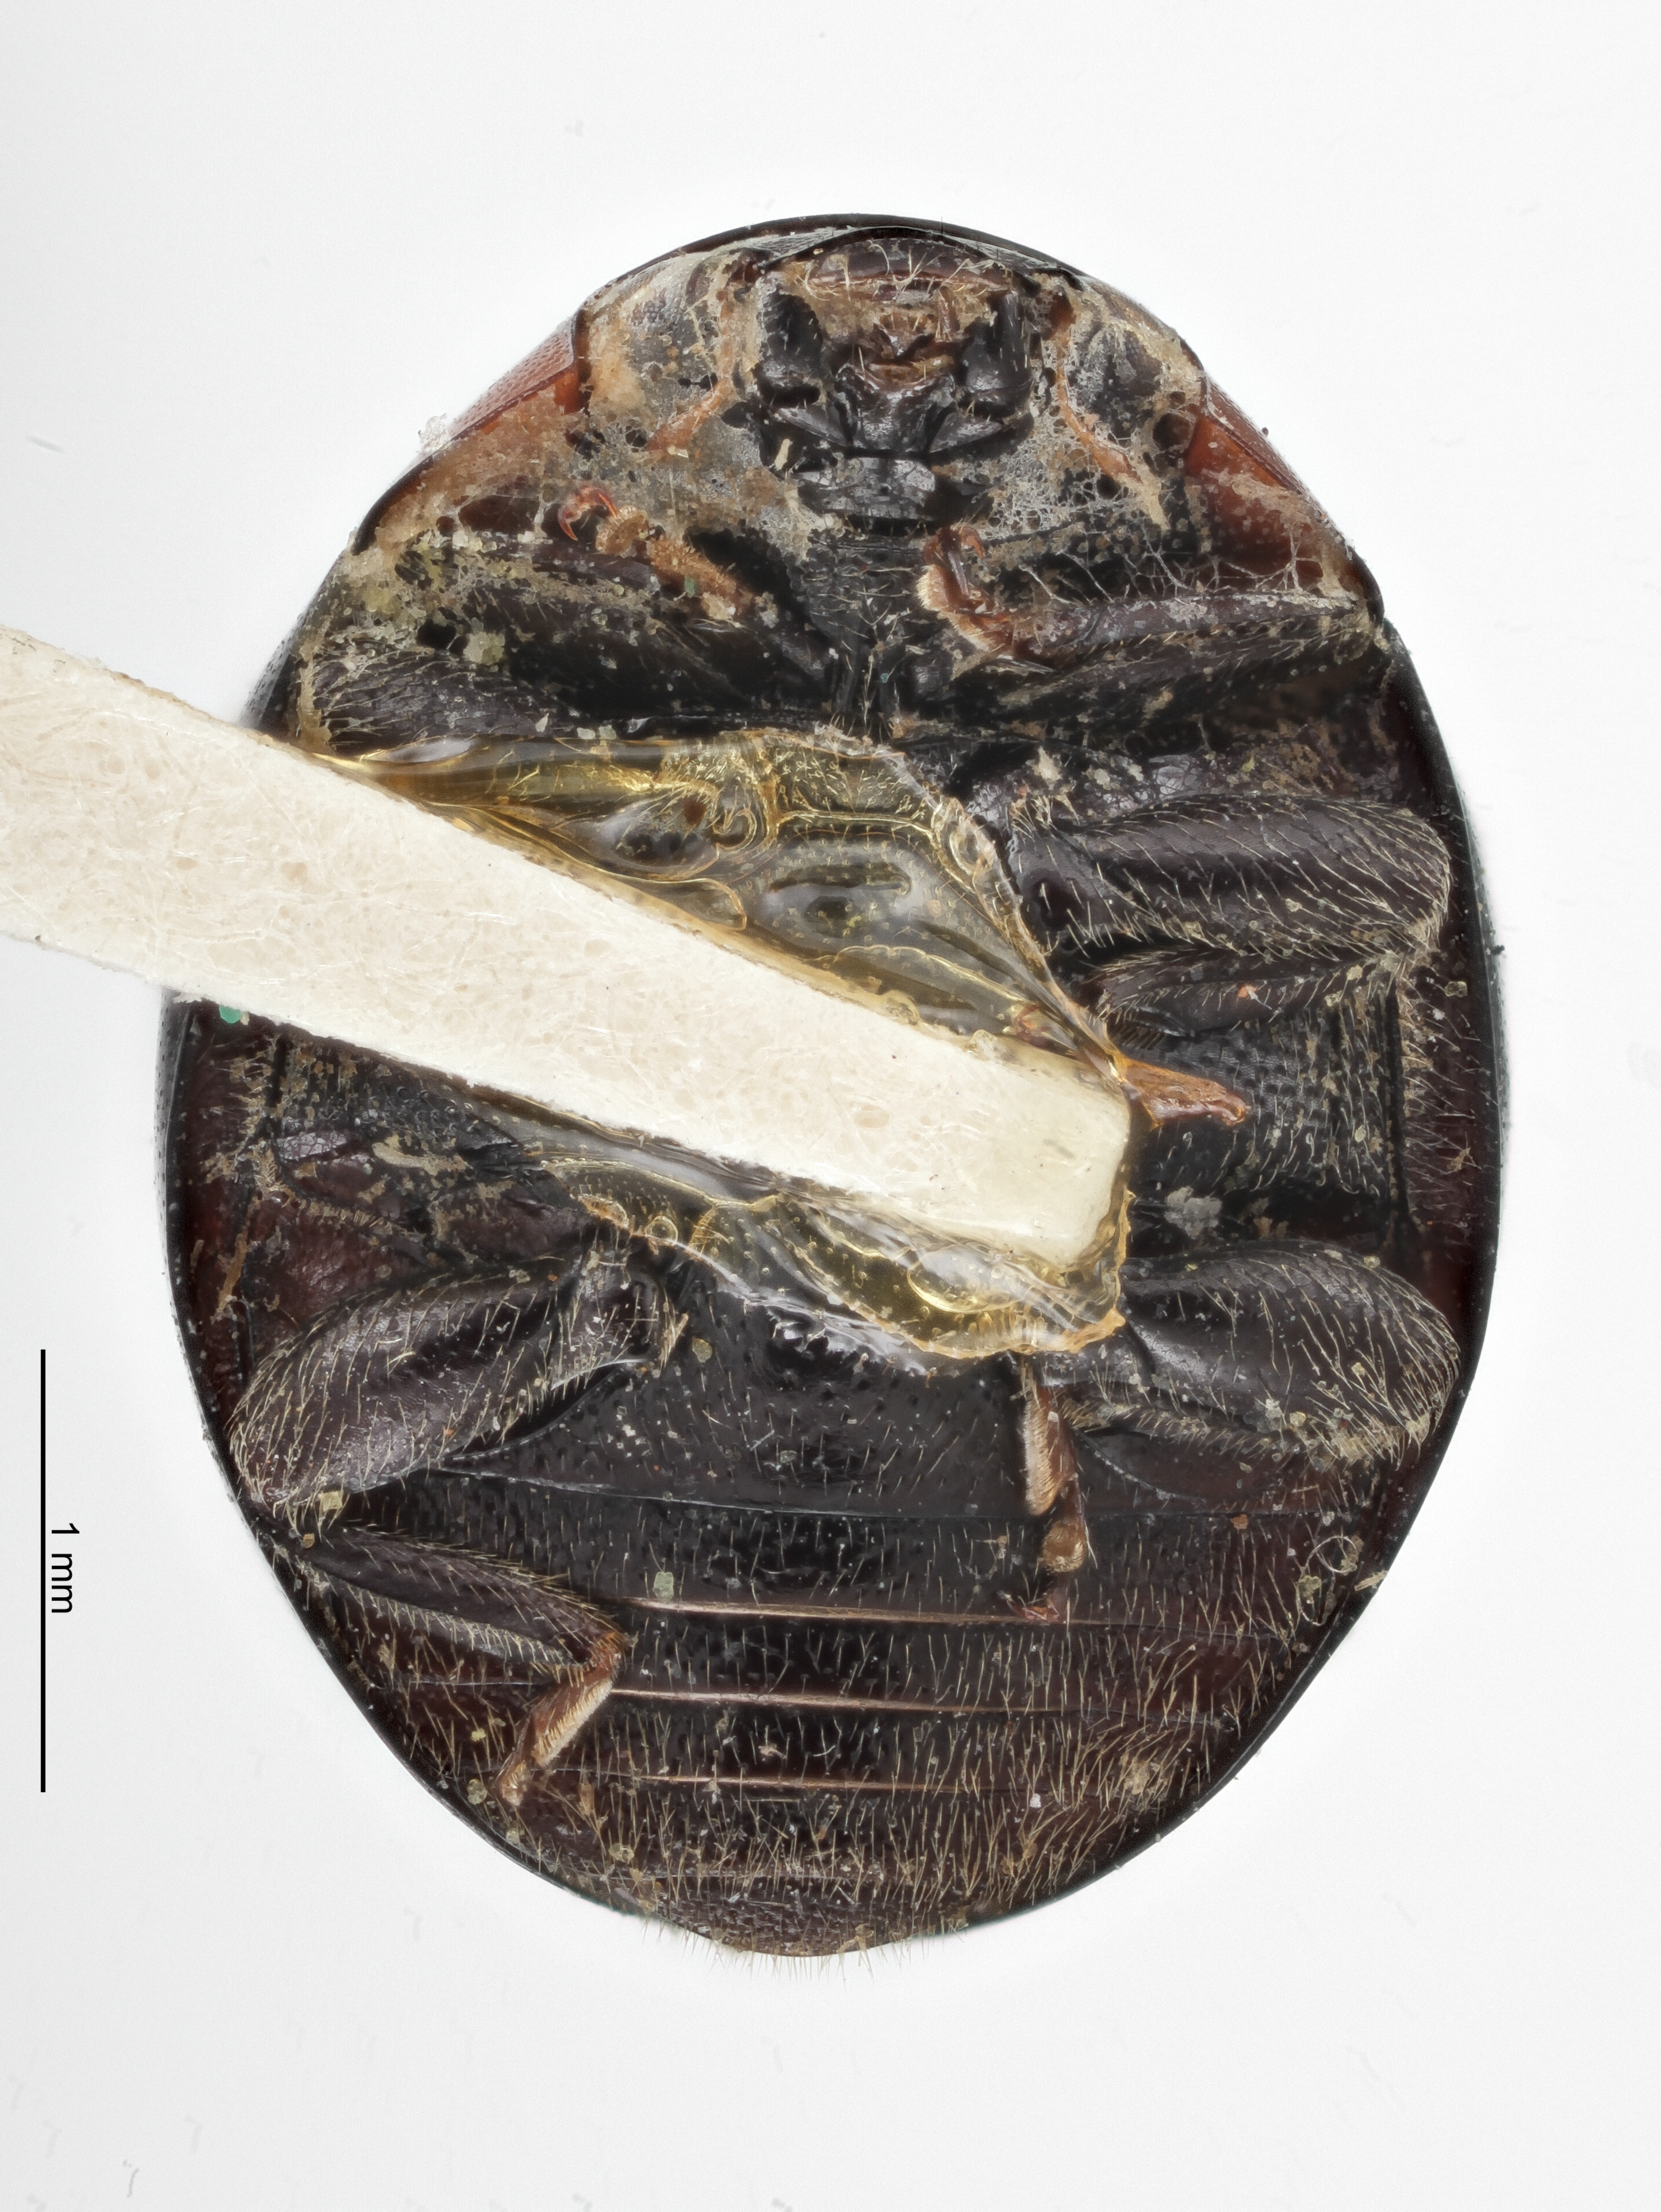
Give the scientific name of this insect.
Hyperaspis imperialis
